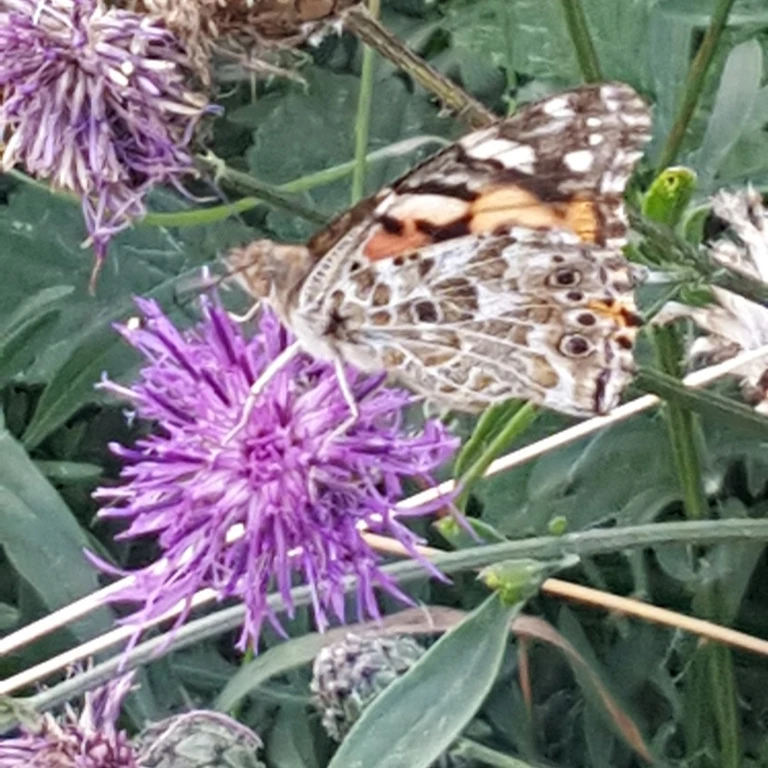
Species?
Vanessa cardui
